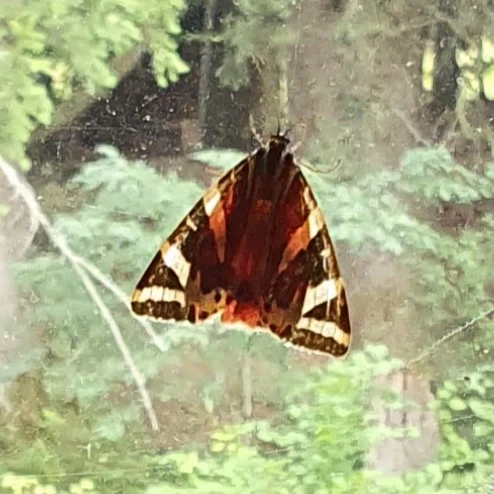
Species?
Euplagia quadripunctaria
